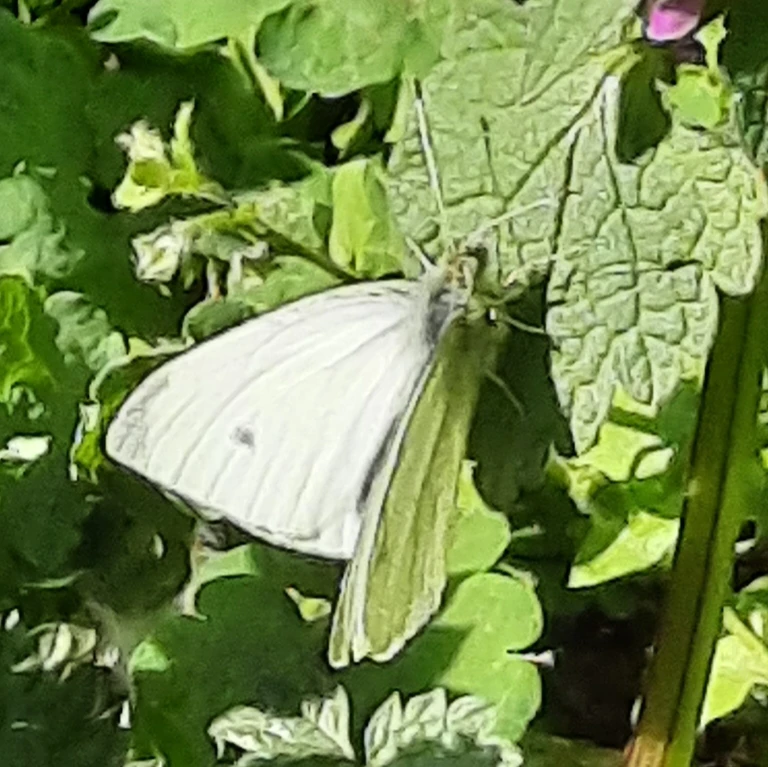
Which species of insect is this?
Pieris rapae
